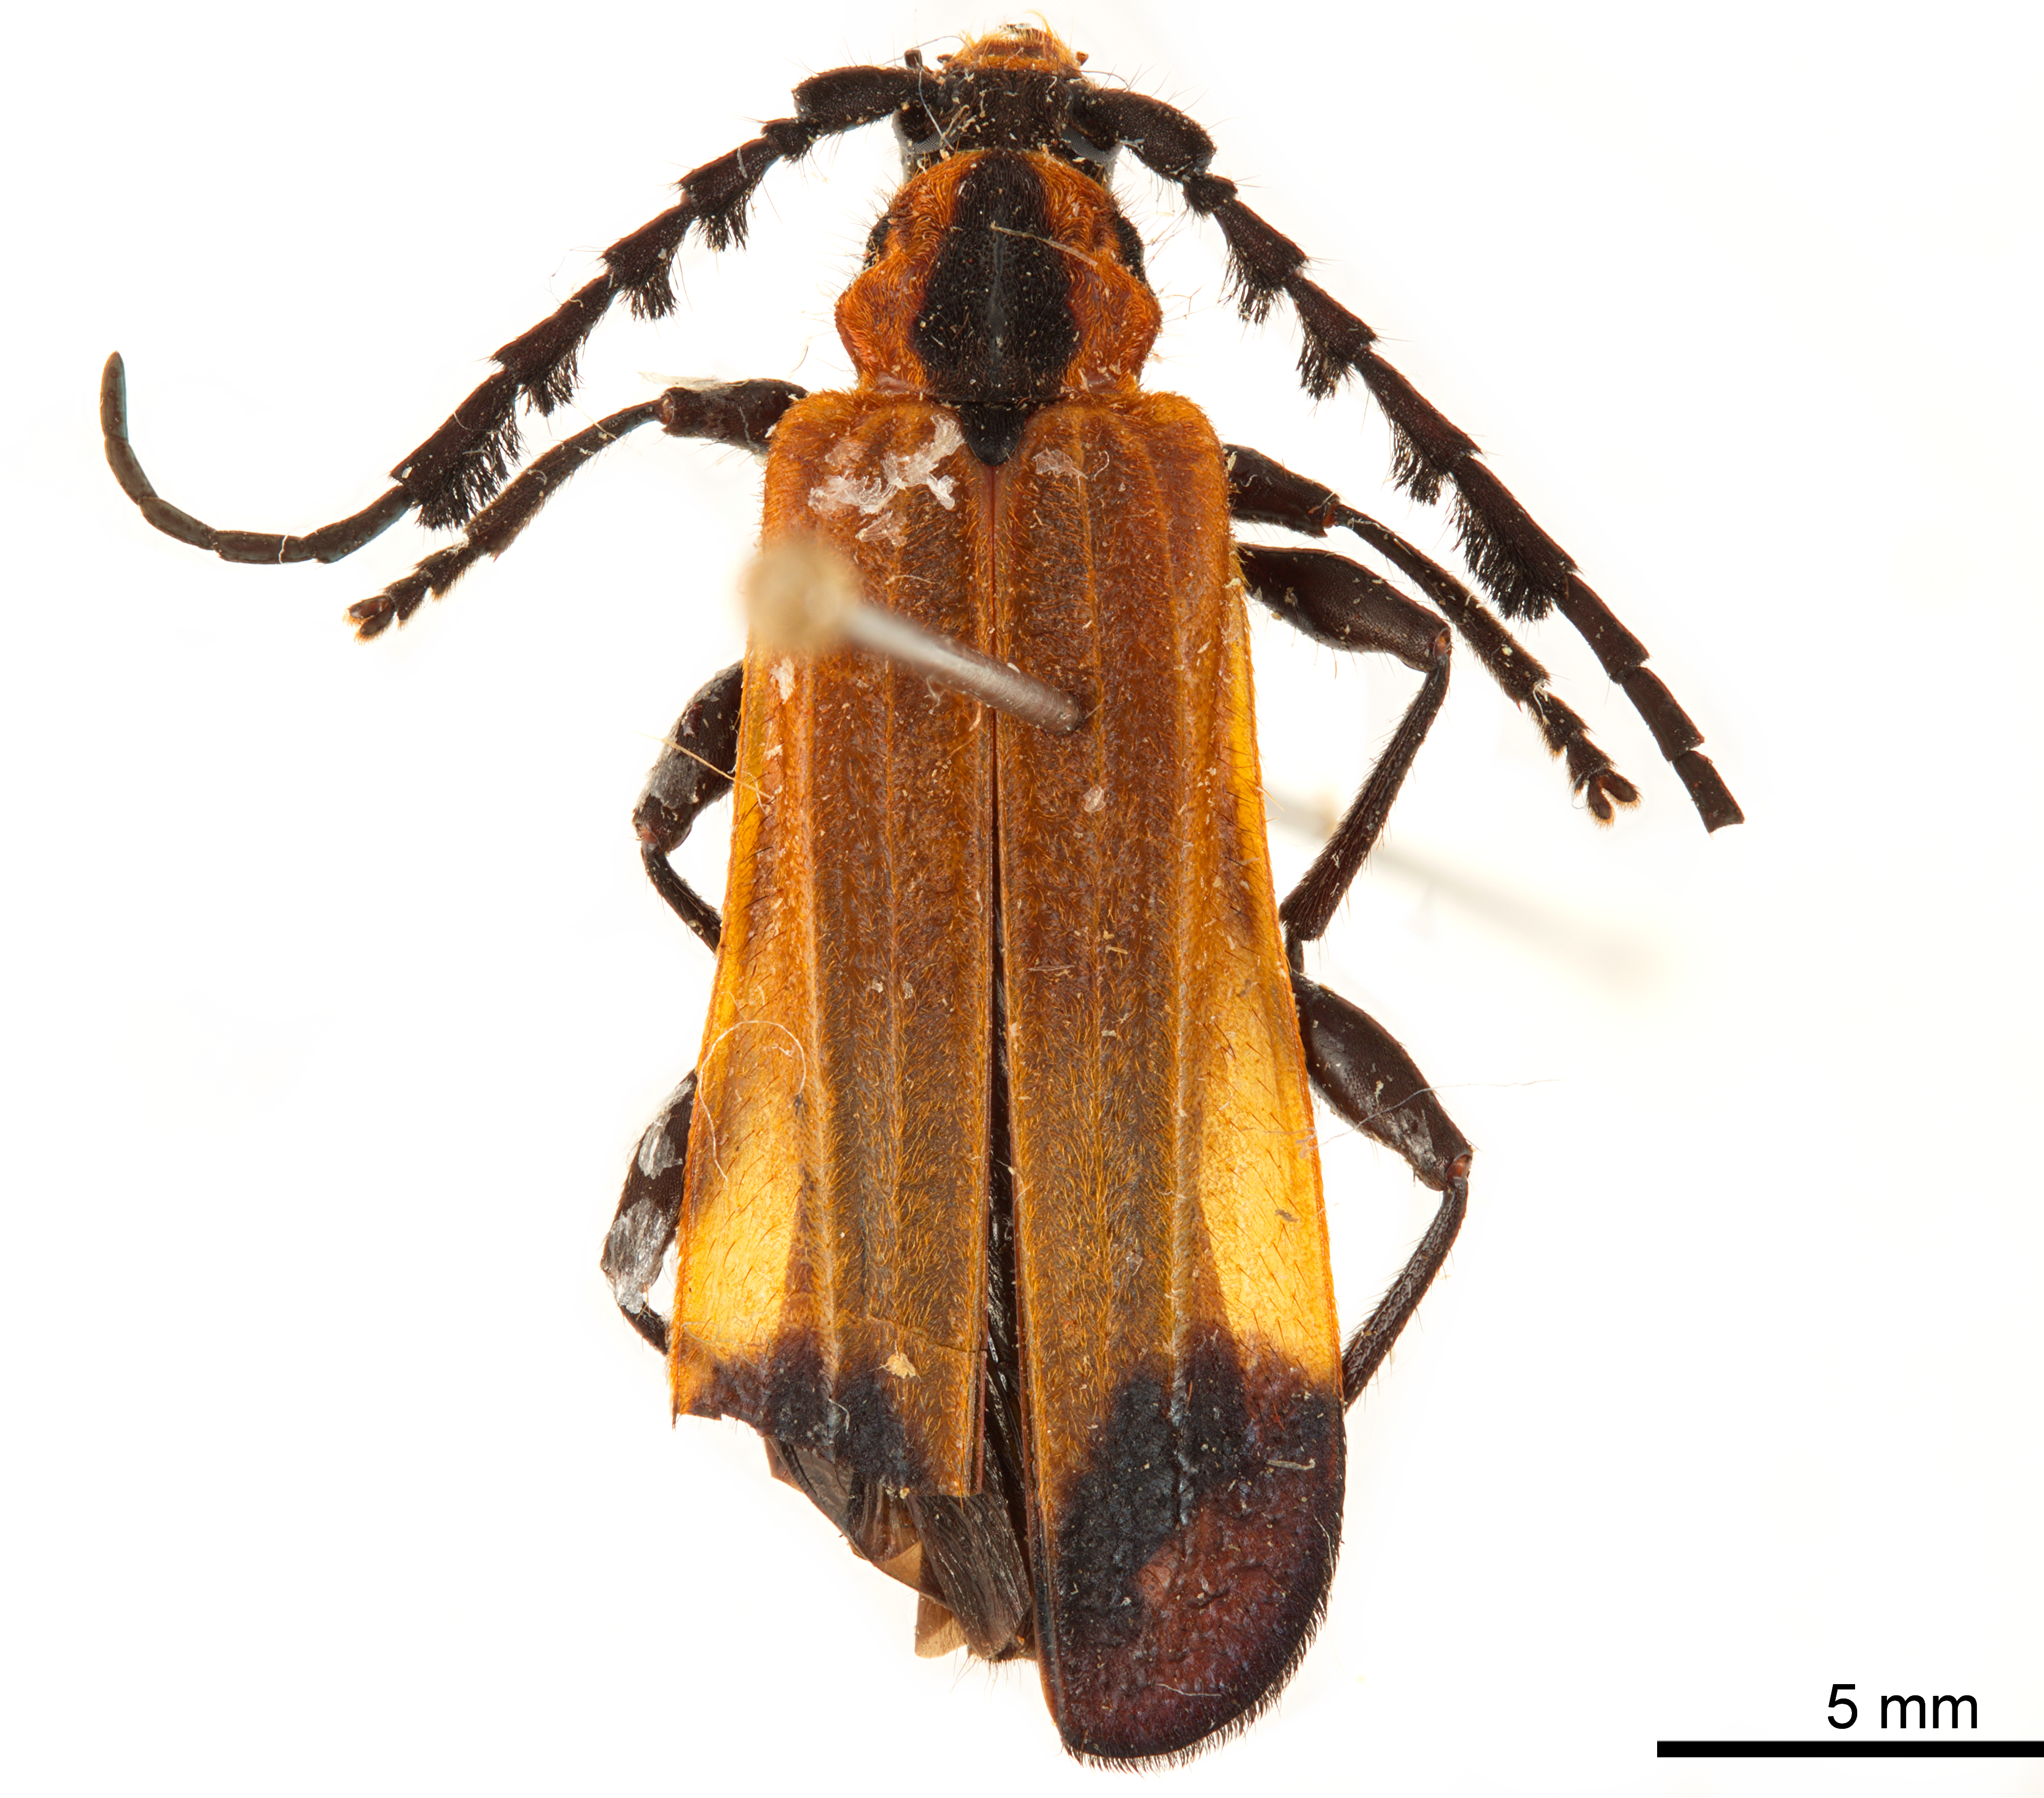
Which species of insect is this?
Thelgetra adusta
